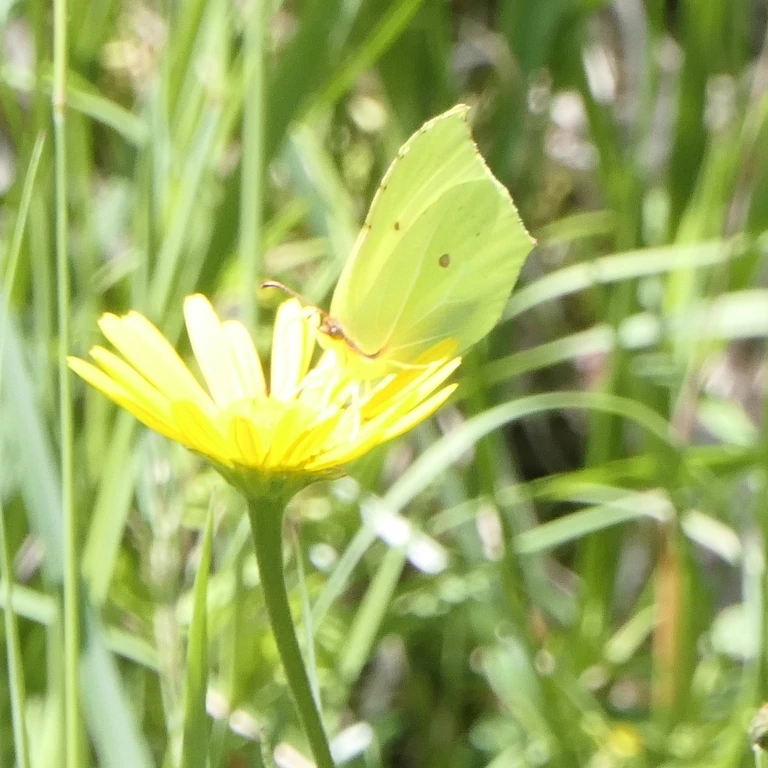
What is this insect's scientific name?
Gonepteryx rhamni
